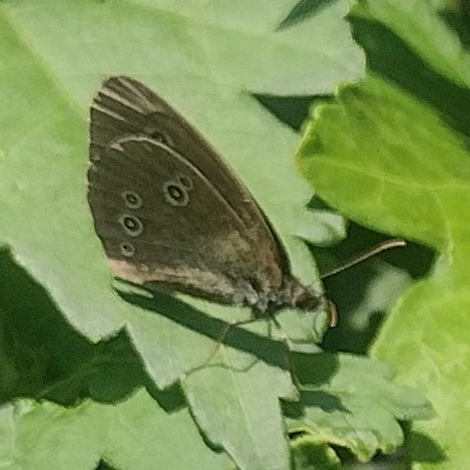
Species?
Aphantopus hyperantus
